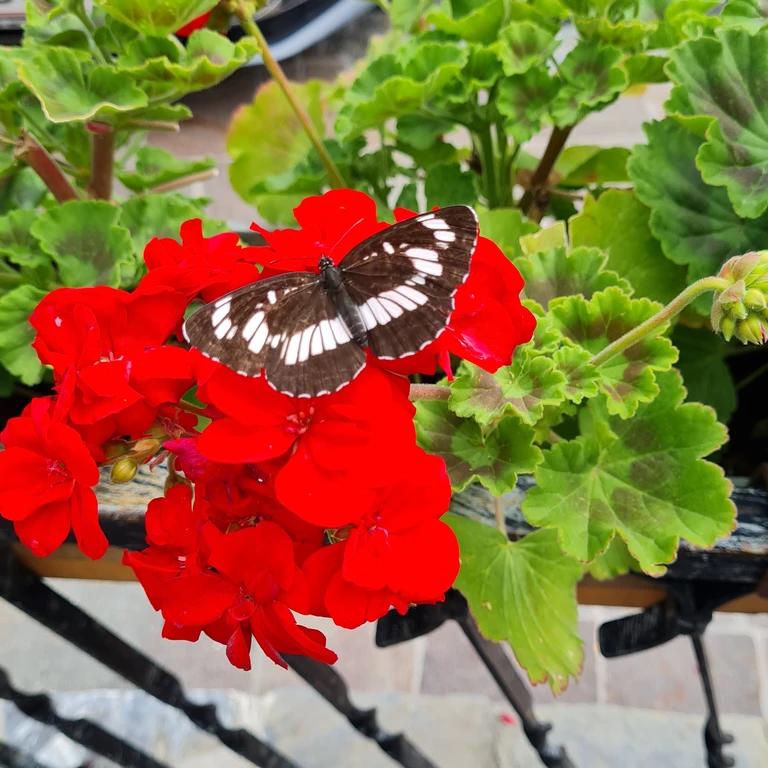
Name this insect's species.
Neptis rivularis
